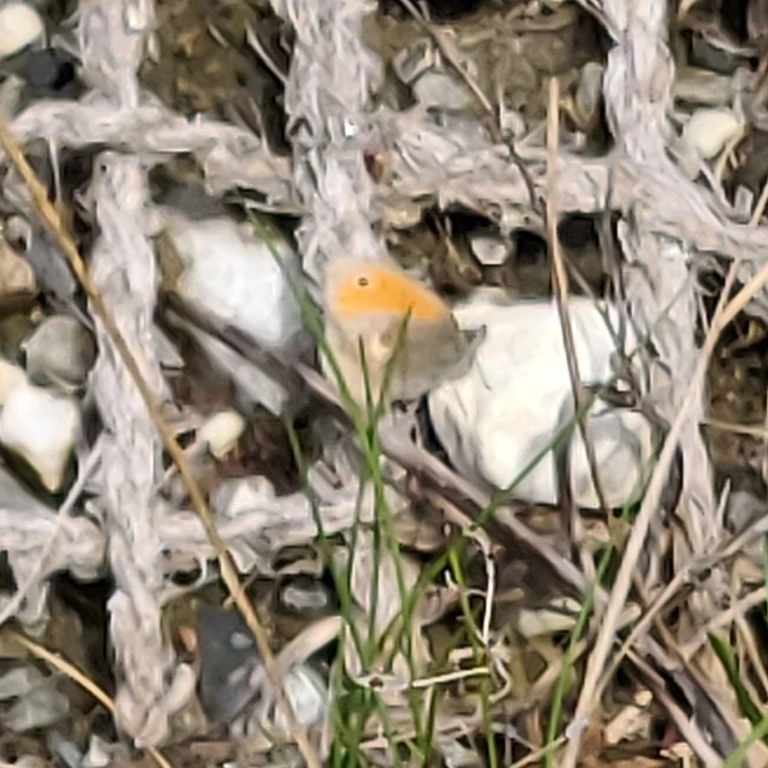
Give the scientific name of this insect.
Coenonympha pamphilus
